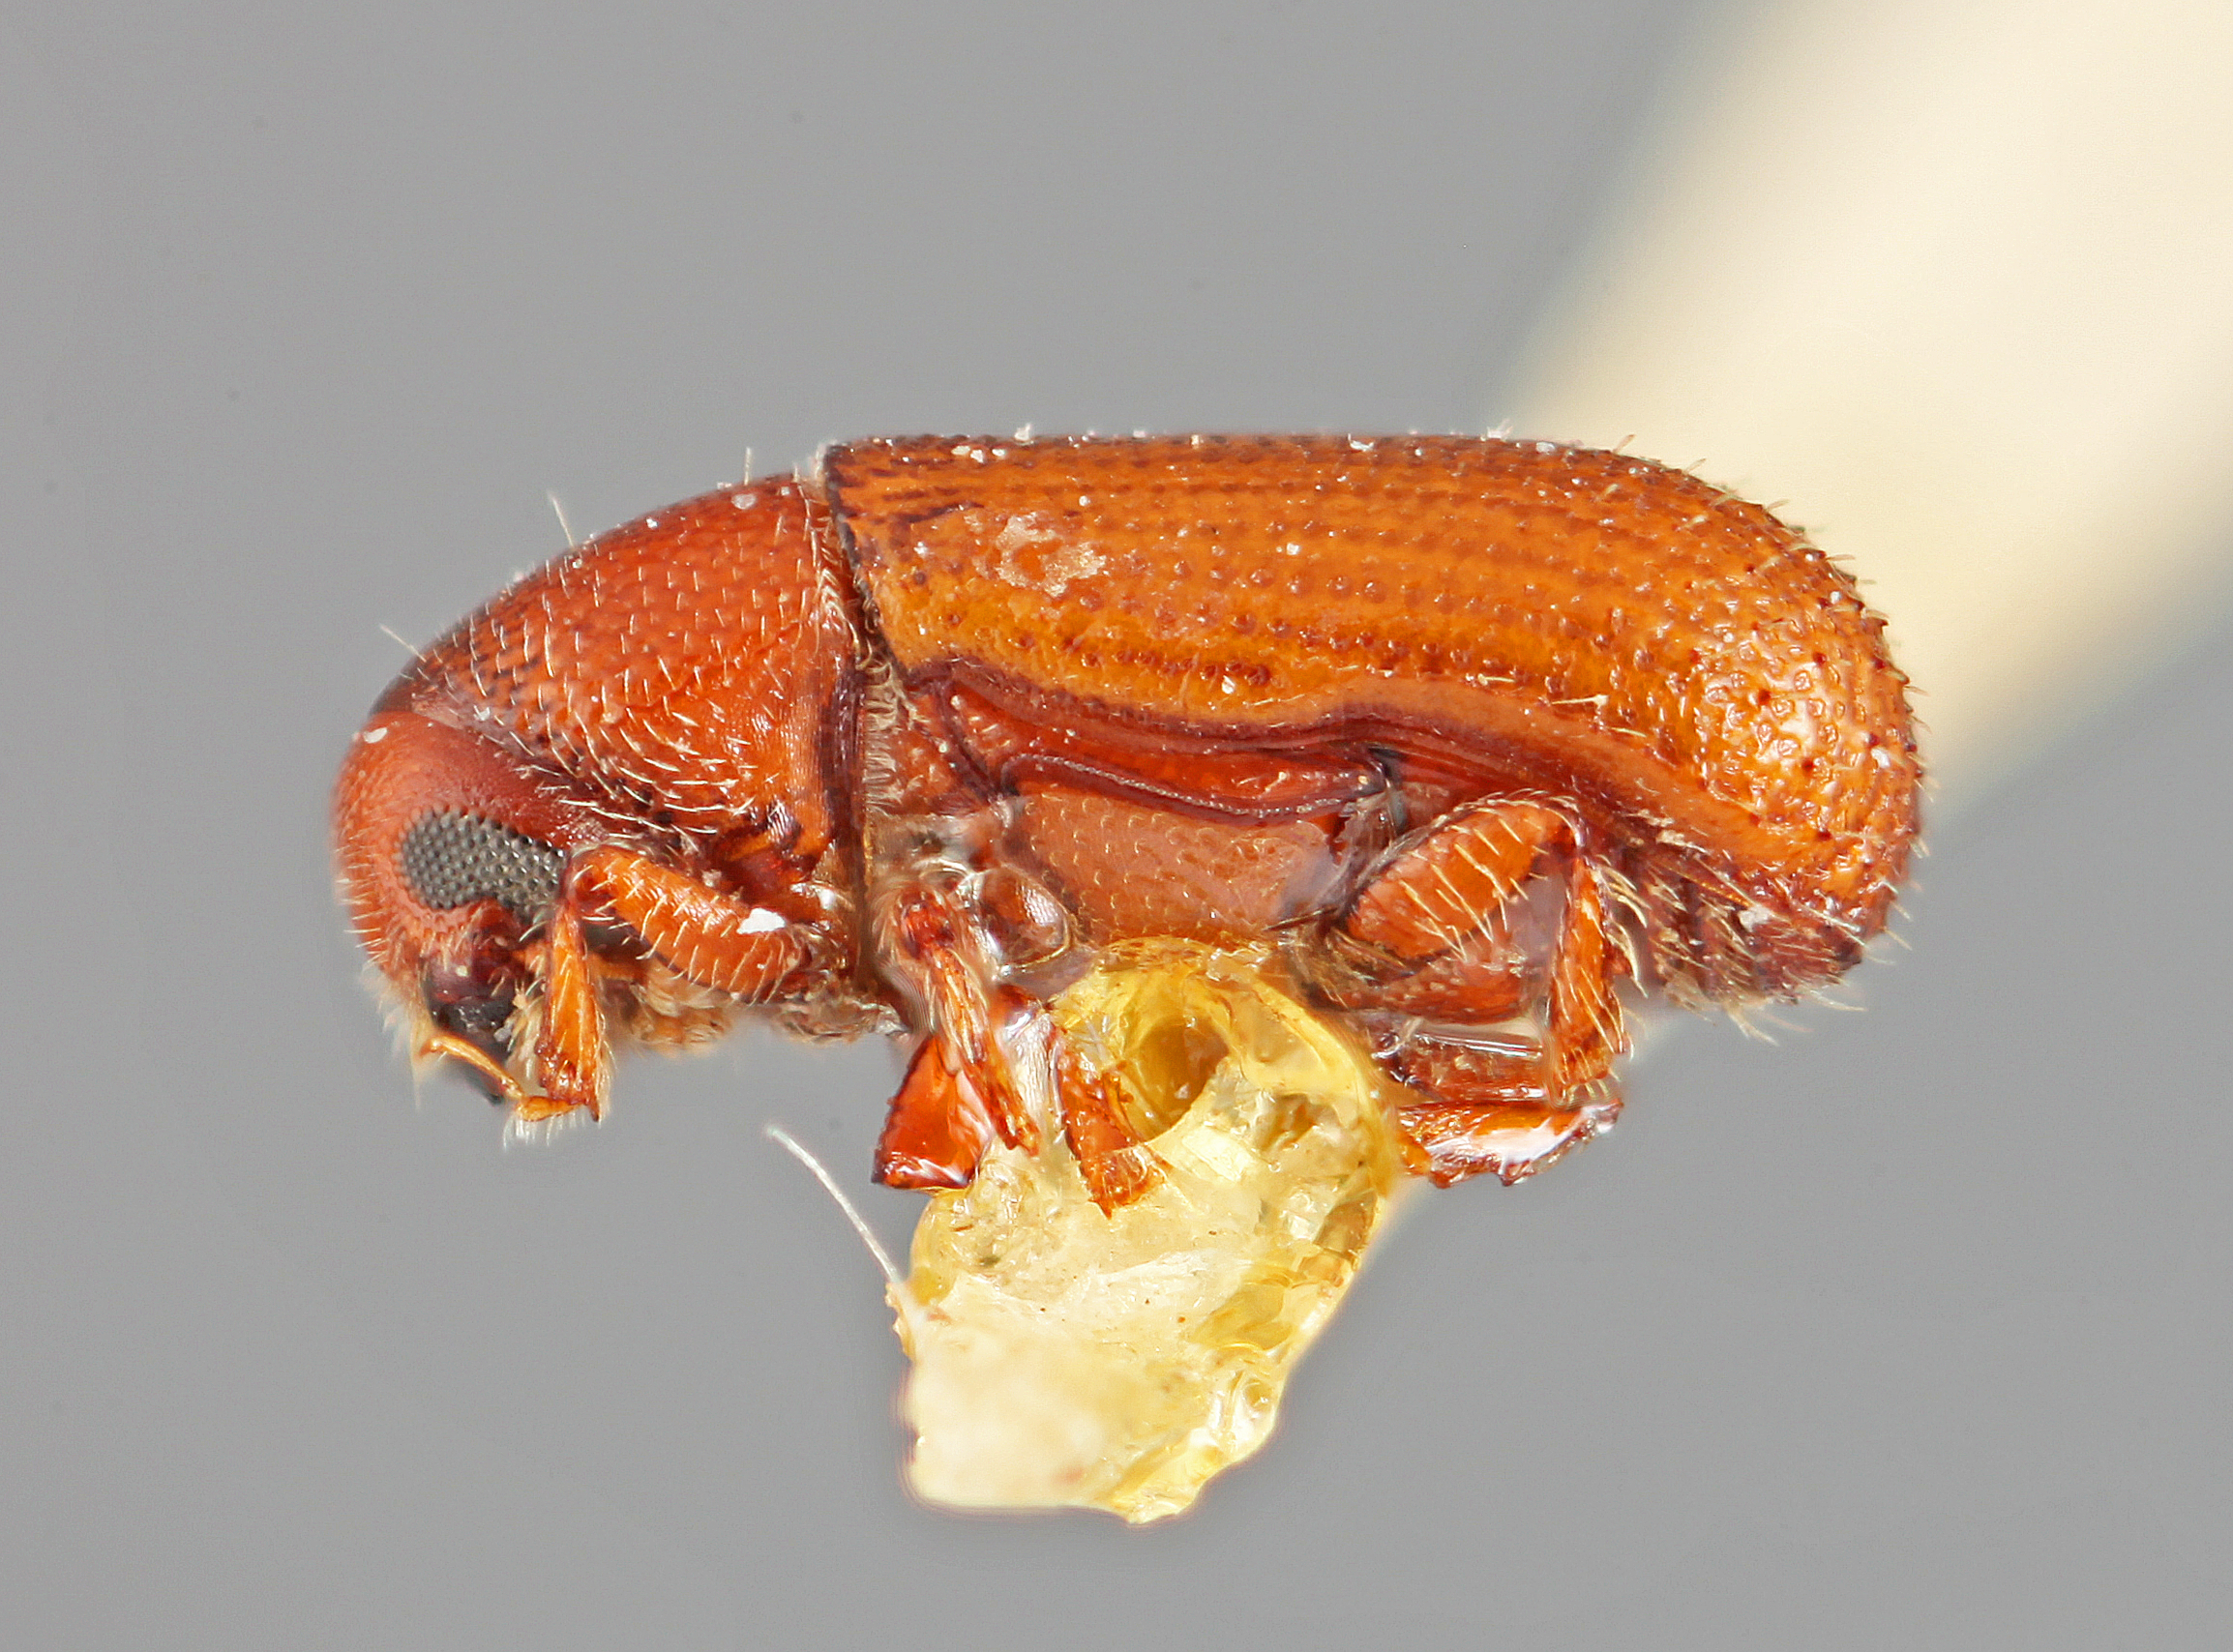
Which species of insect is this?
Hoplitophthorus boliviae
